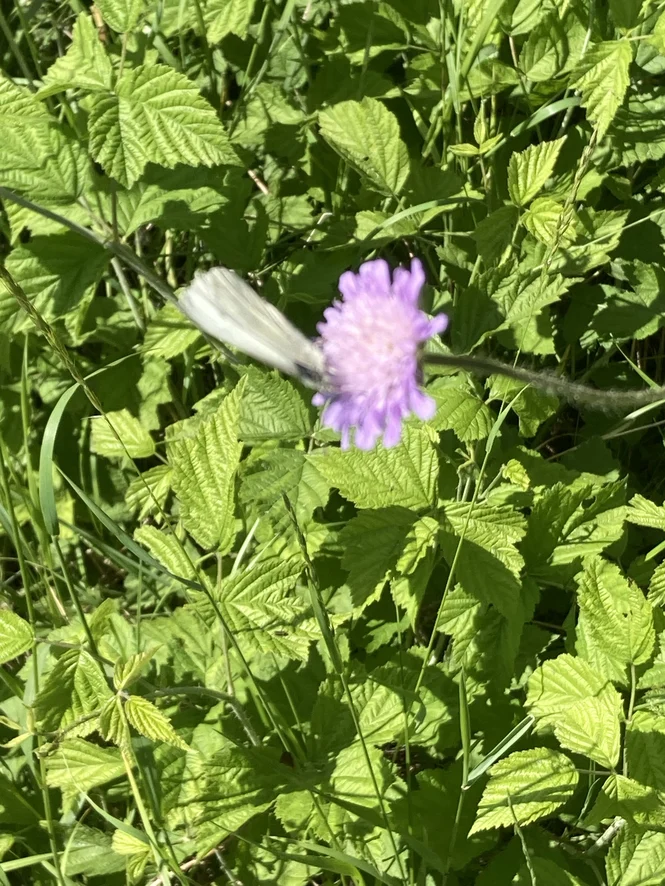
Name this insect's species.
Pieris napi
